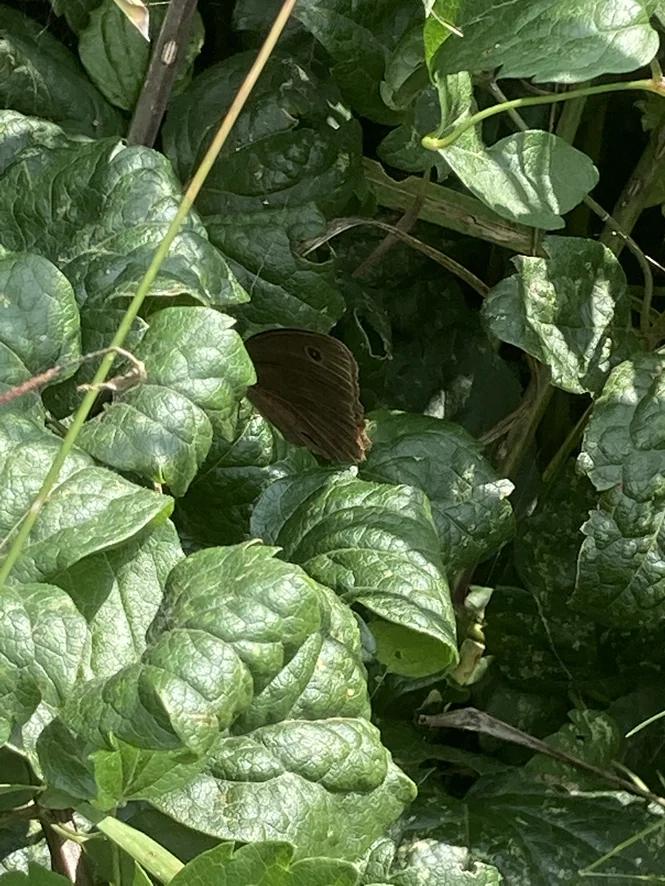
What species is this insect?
Minois dryas
